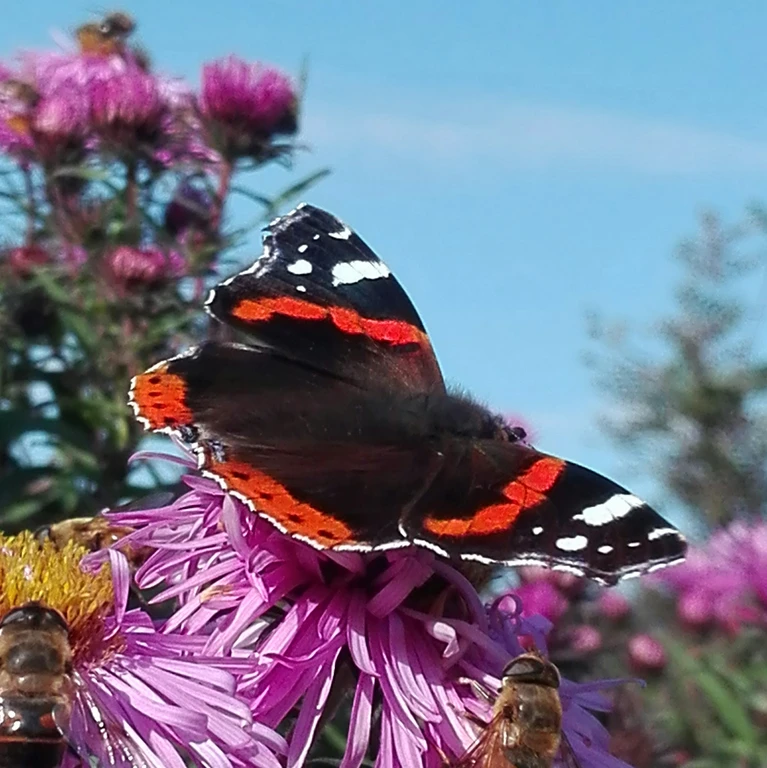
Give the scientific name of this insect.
Vanessa atalanta
